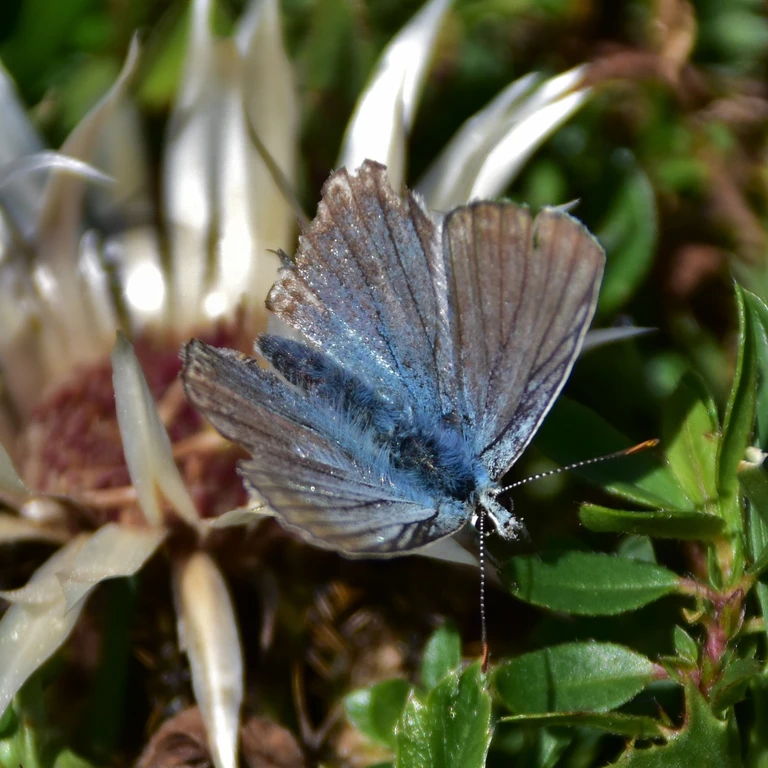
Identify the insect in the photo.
Lysandra coridon
